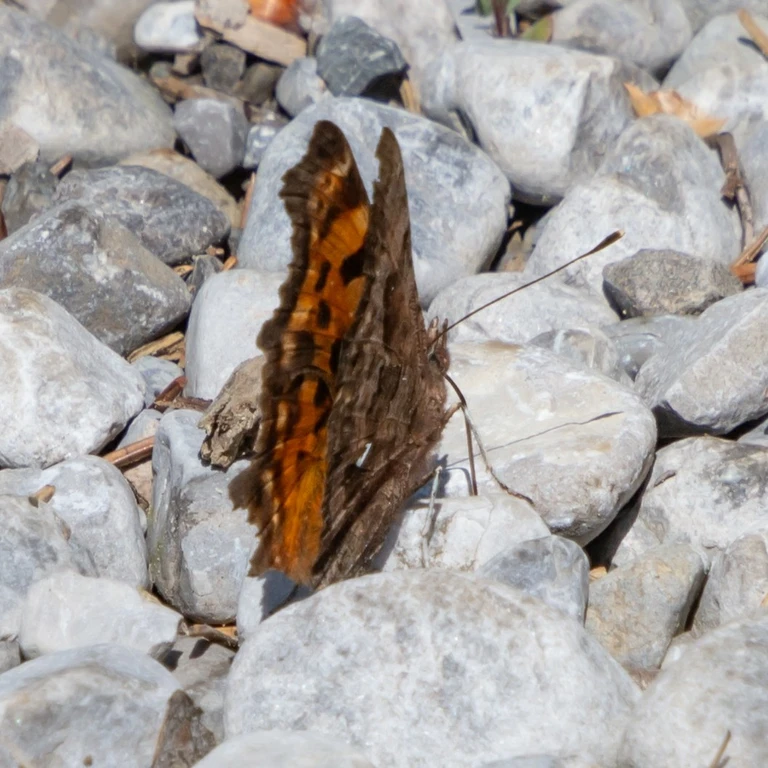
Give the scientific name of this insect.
Polygonia c-album
